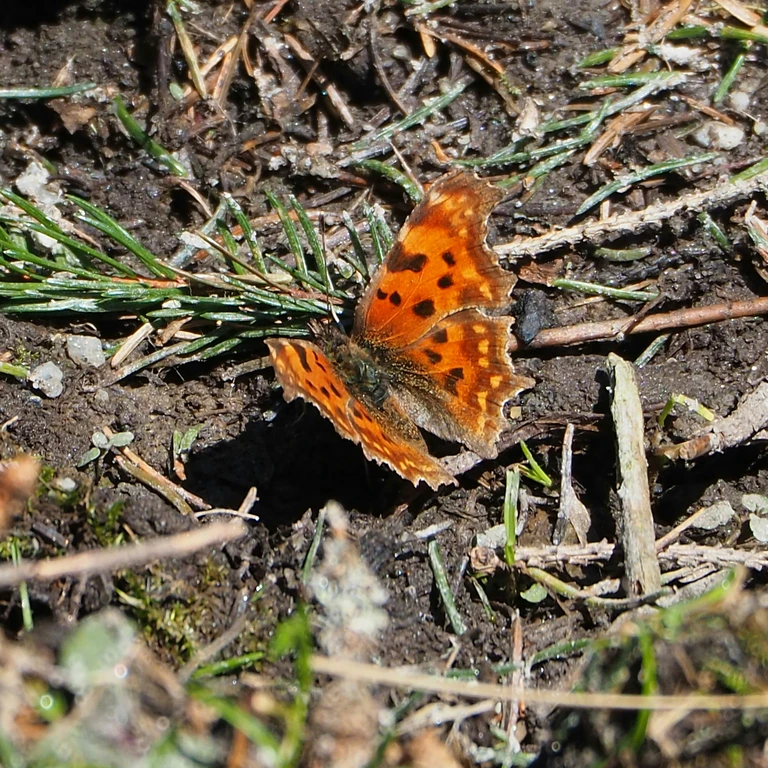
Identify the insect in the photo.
Polygonia c-album
